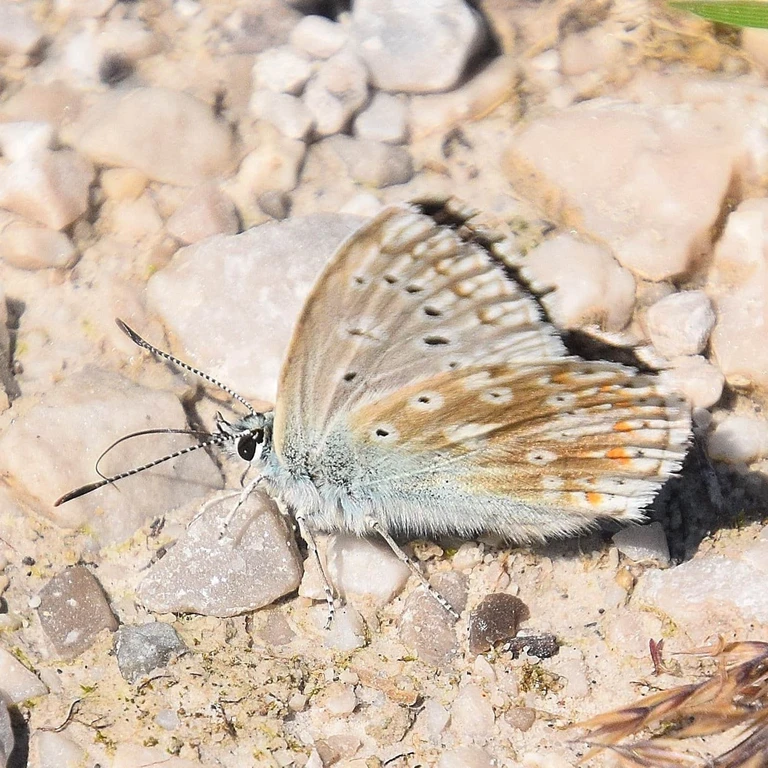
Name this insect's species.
Lysandra coridon
